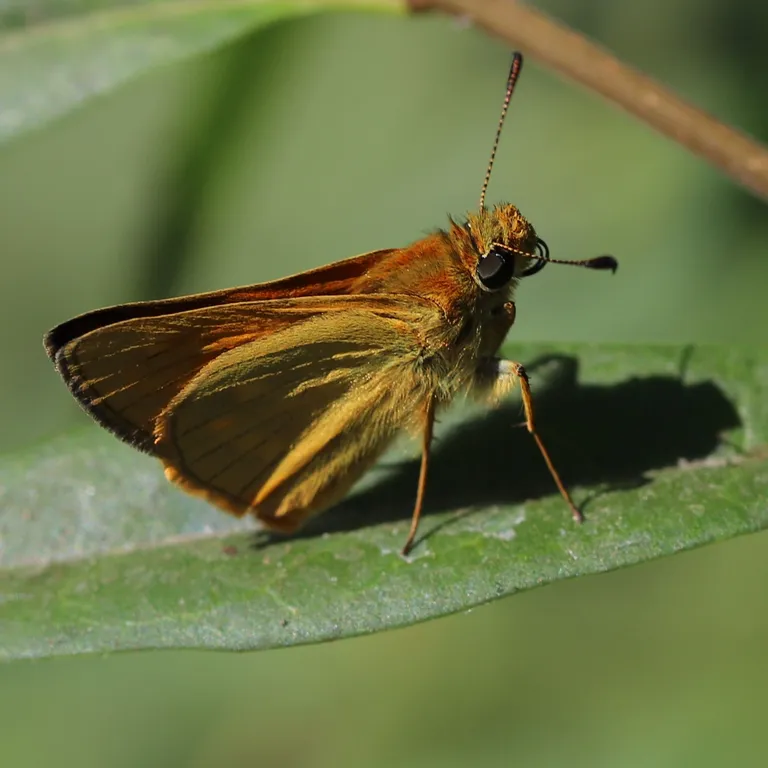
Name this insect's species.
Ochlodes sylvanus (also Ochlodes venata)
